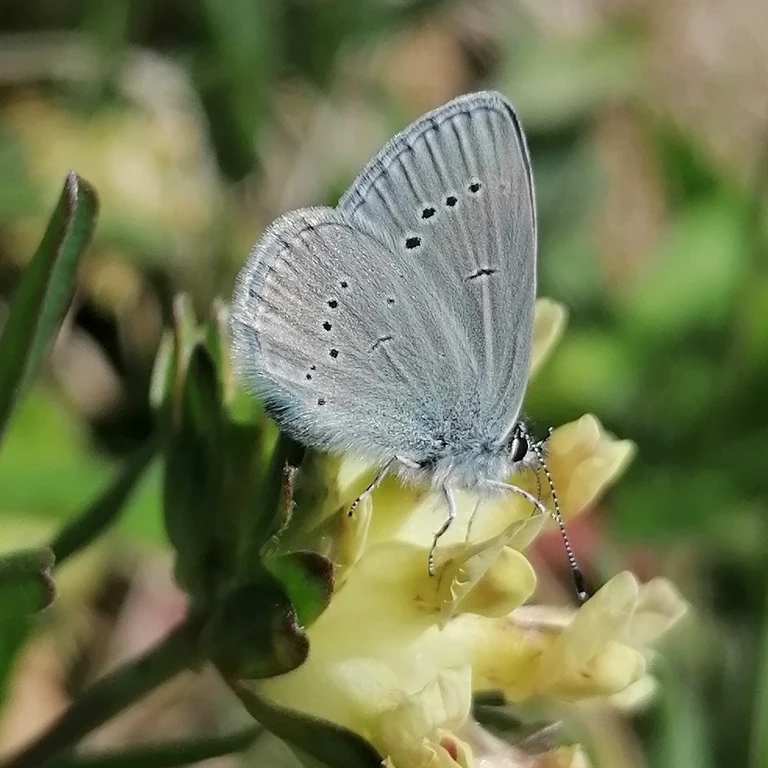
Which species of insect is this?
Cupido minimus
